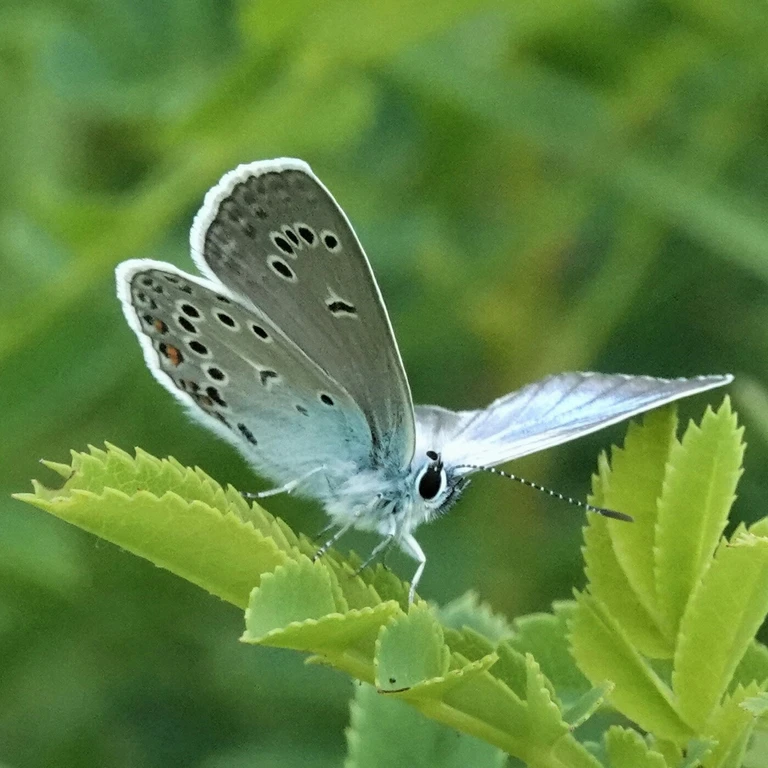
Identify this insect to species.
Polyommatus amandus (also Plebejus amanda)
